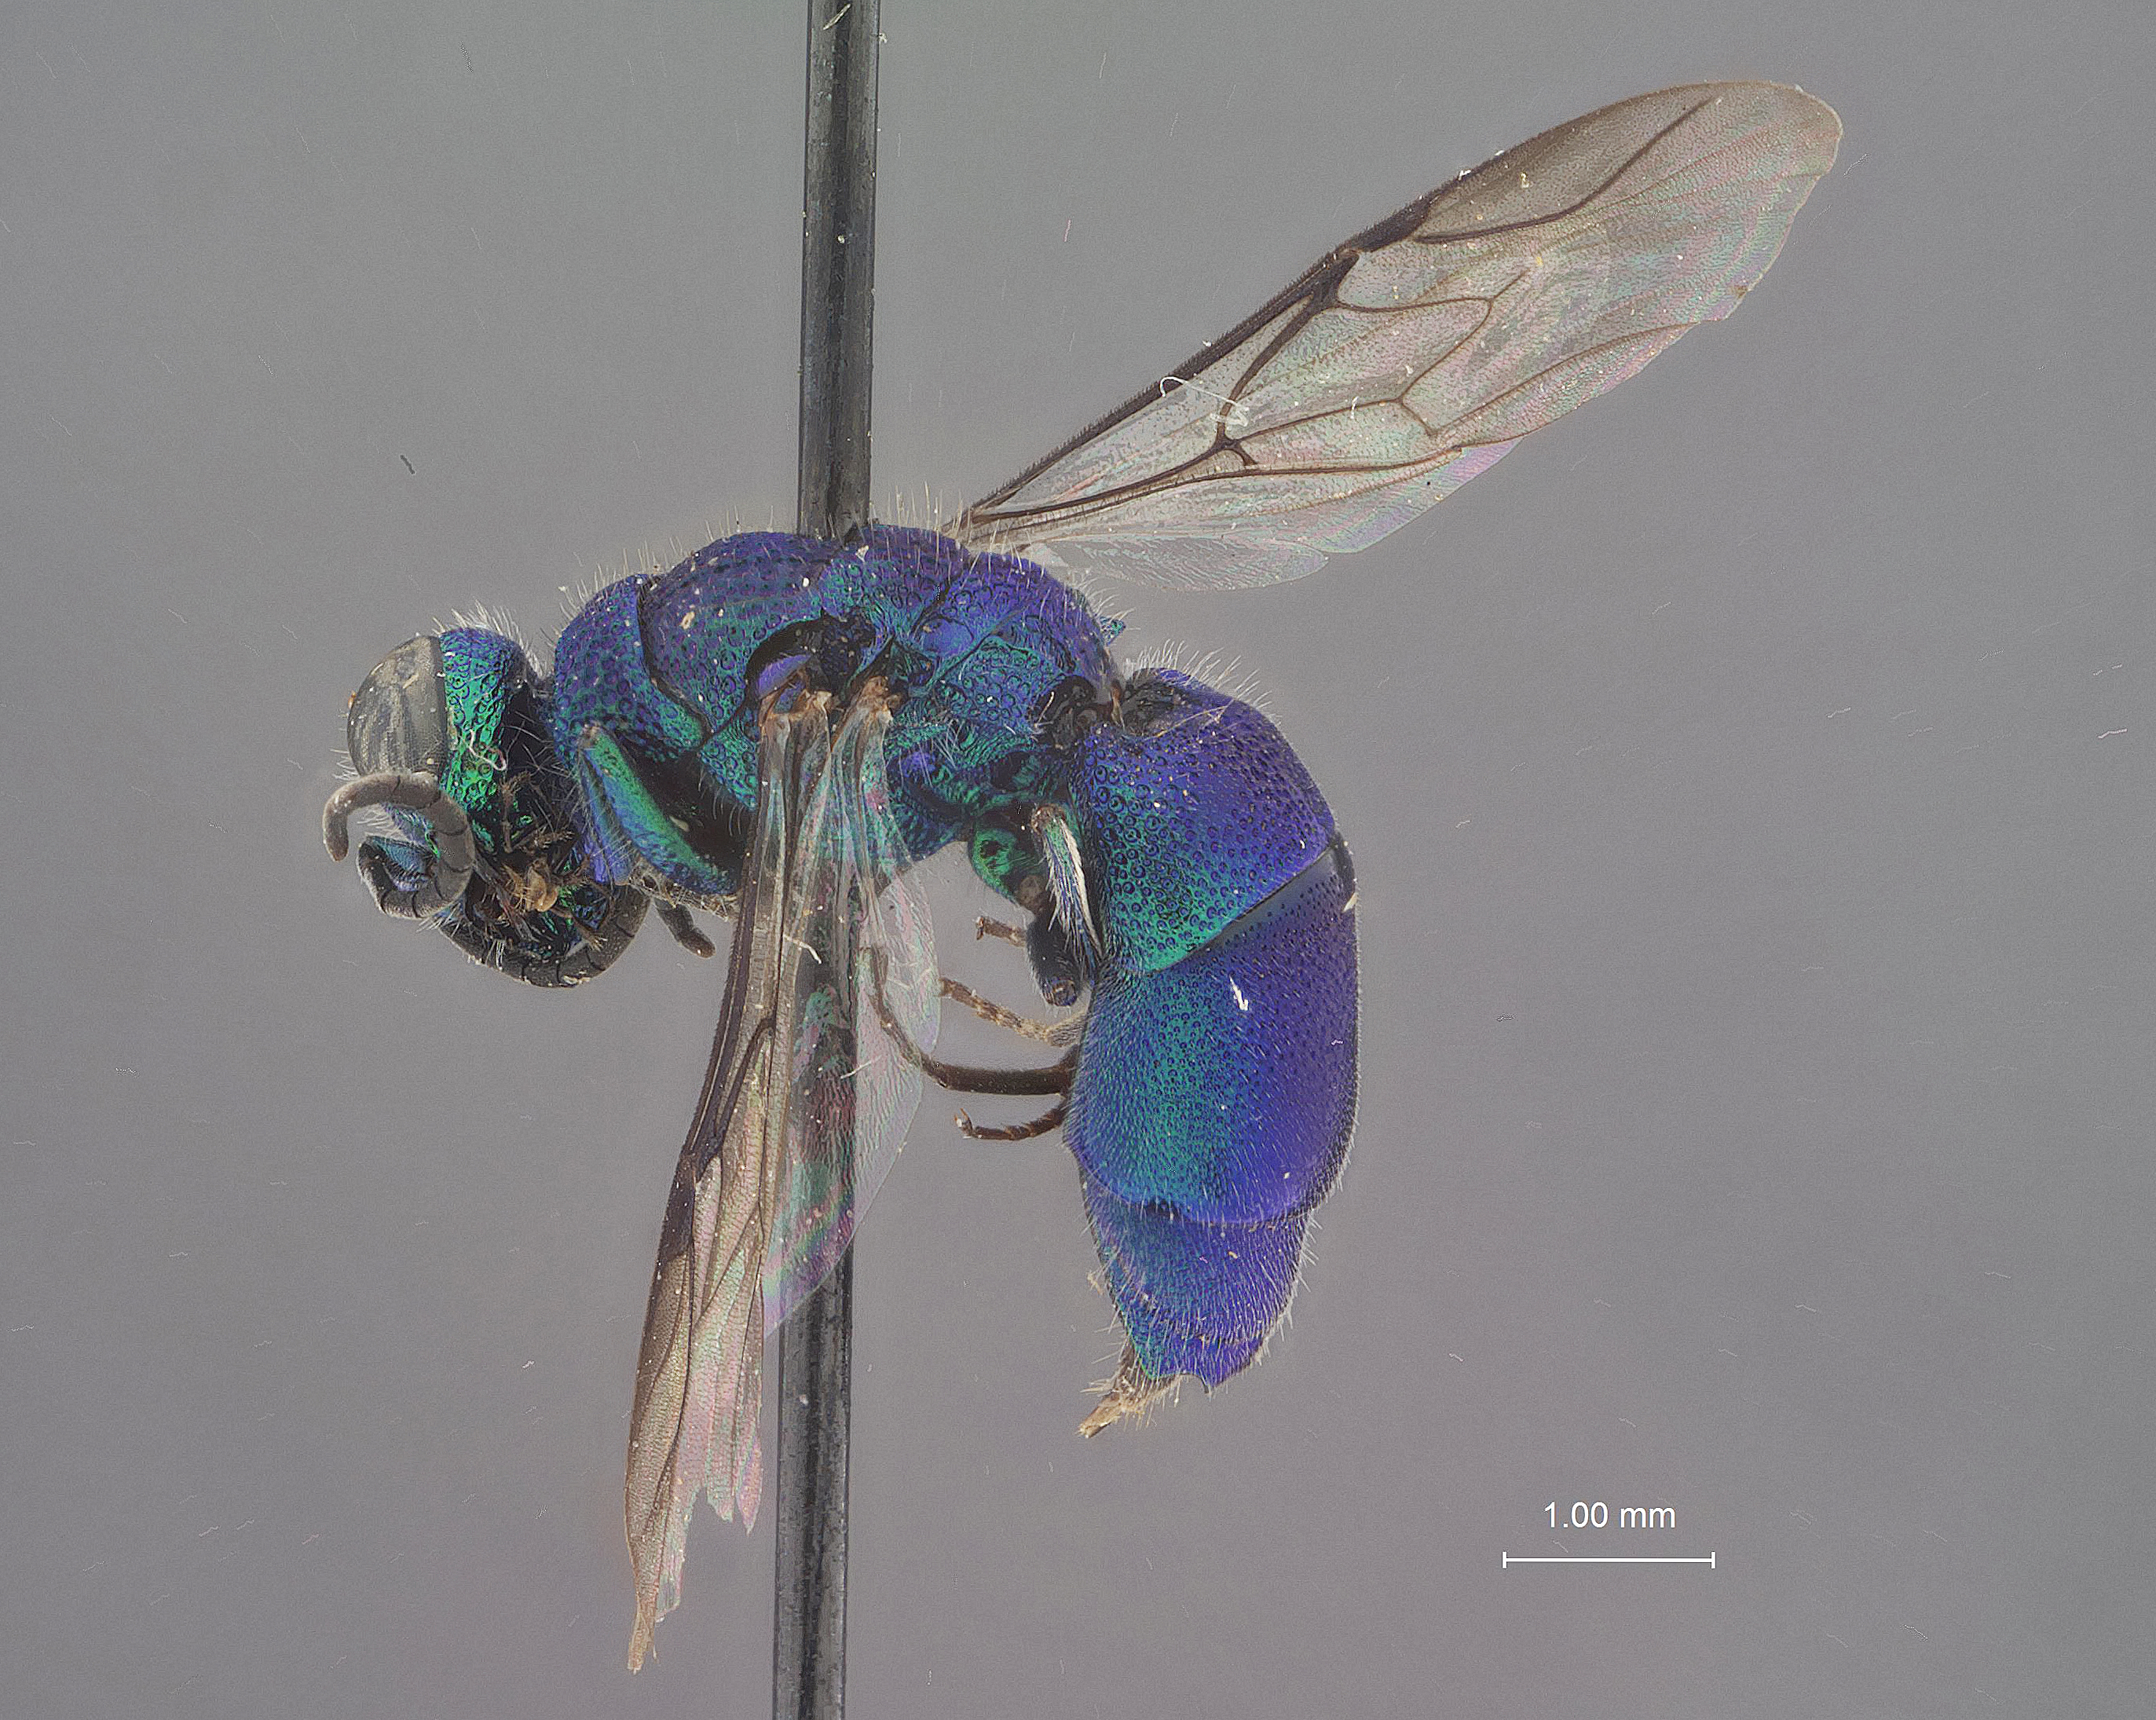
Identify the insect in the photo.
Chrysis cembricola
